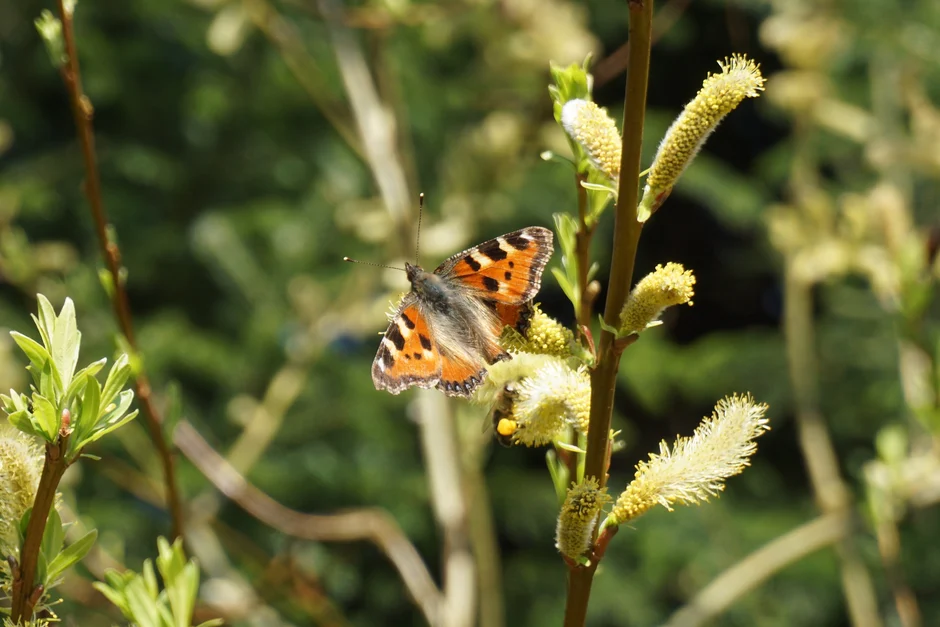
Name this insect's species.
Aglais urticae
